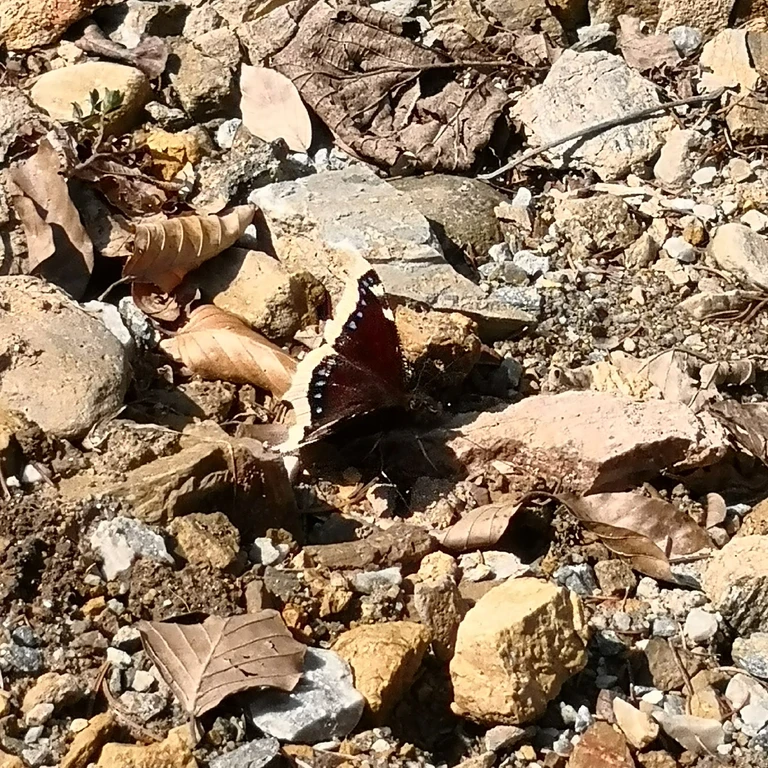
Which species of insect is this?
Nymphalis antiopa
